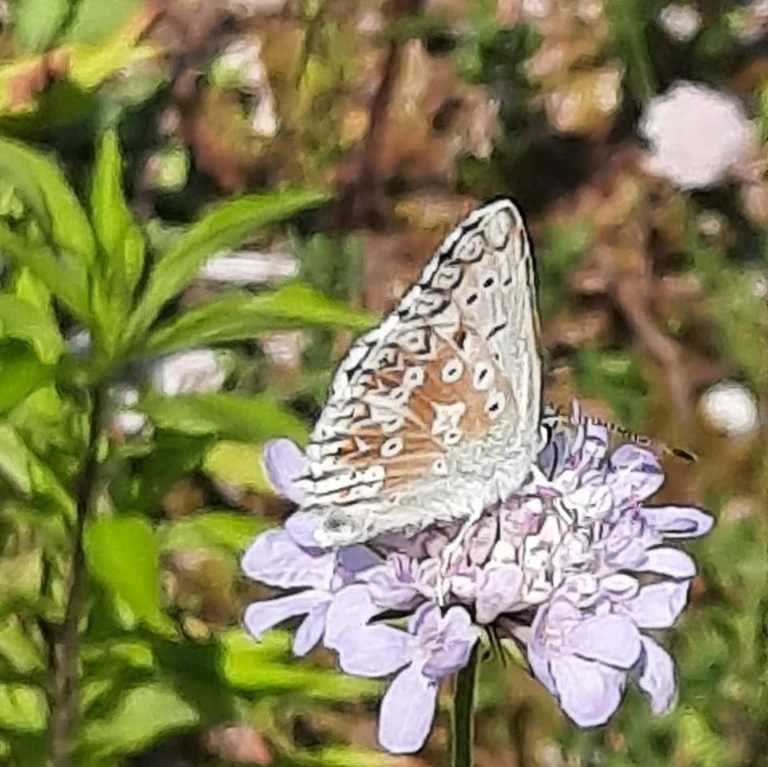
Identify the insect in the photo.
Lysandra coridon
